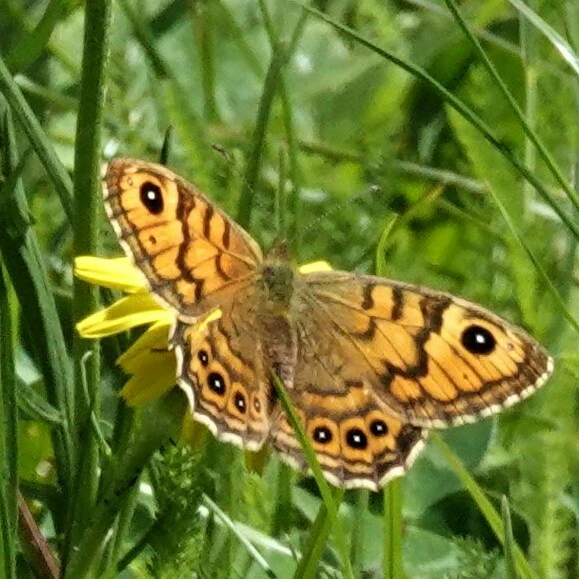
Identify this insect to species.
Lasiommata megera (also Pararge megera)
